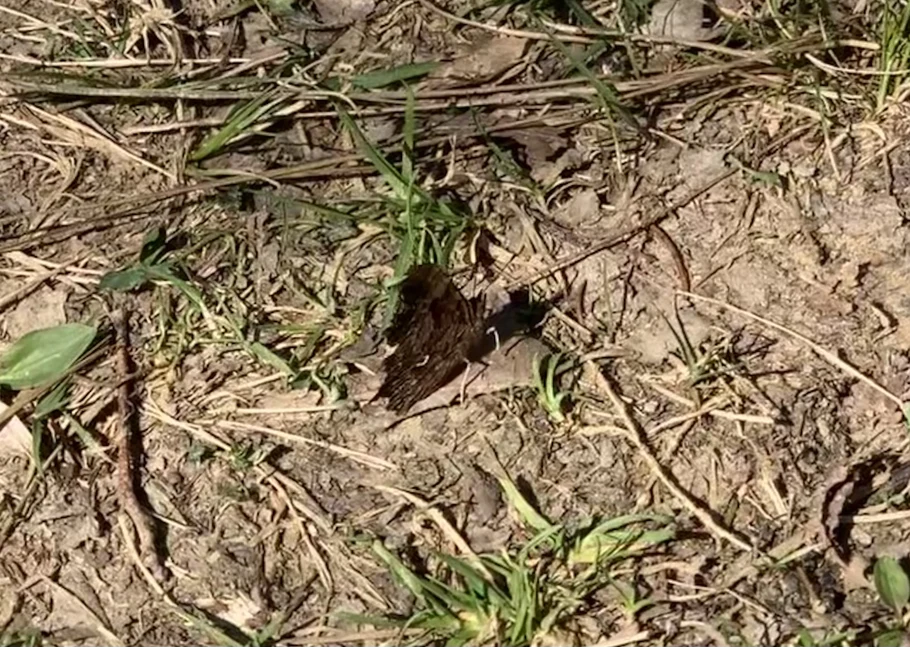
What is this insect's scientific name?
Polygonia c-album
